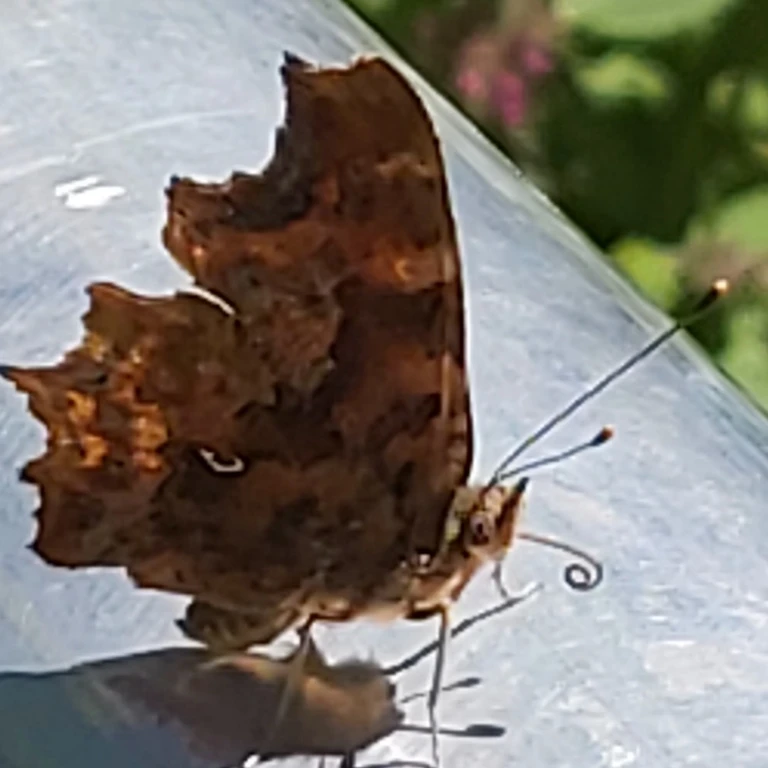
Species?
Polygonia c-album
